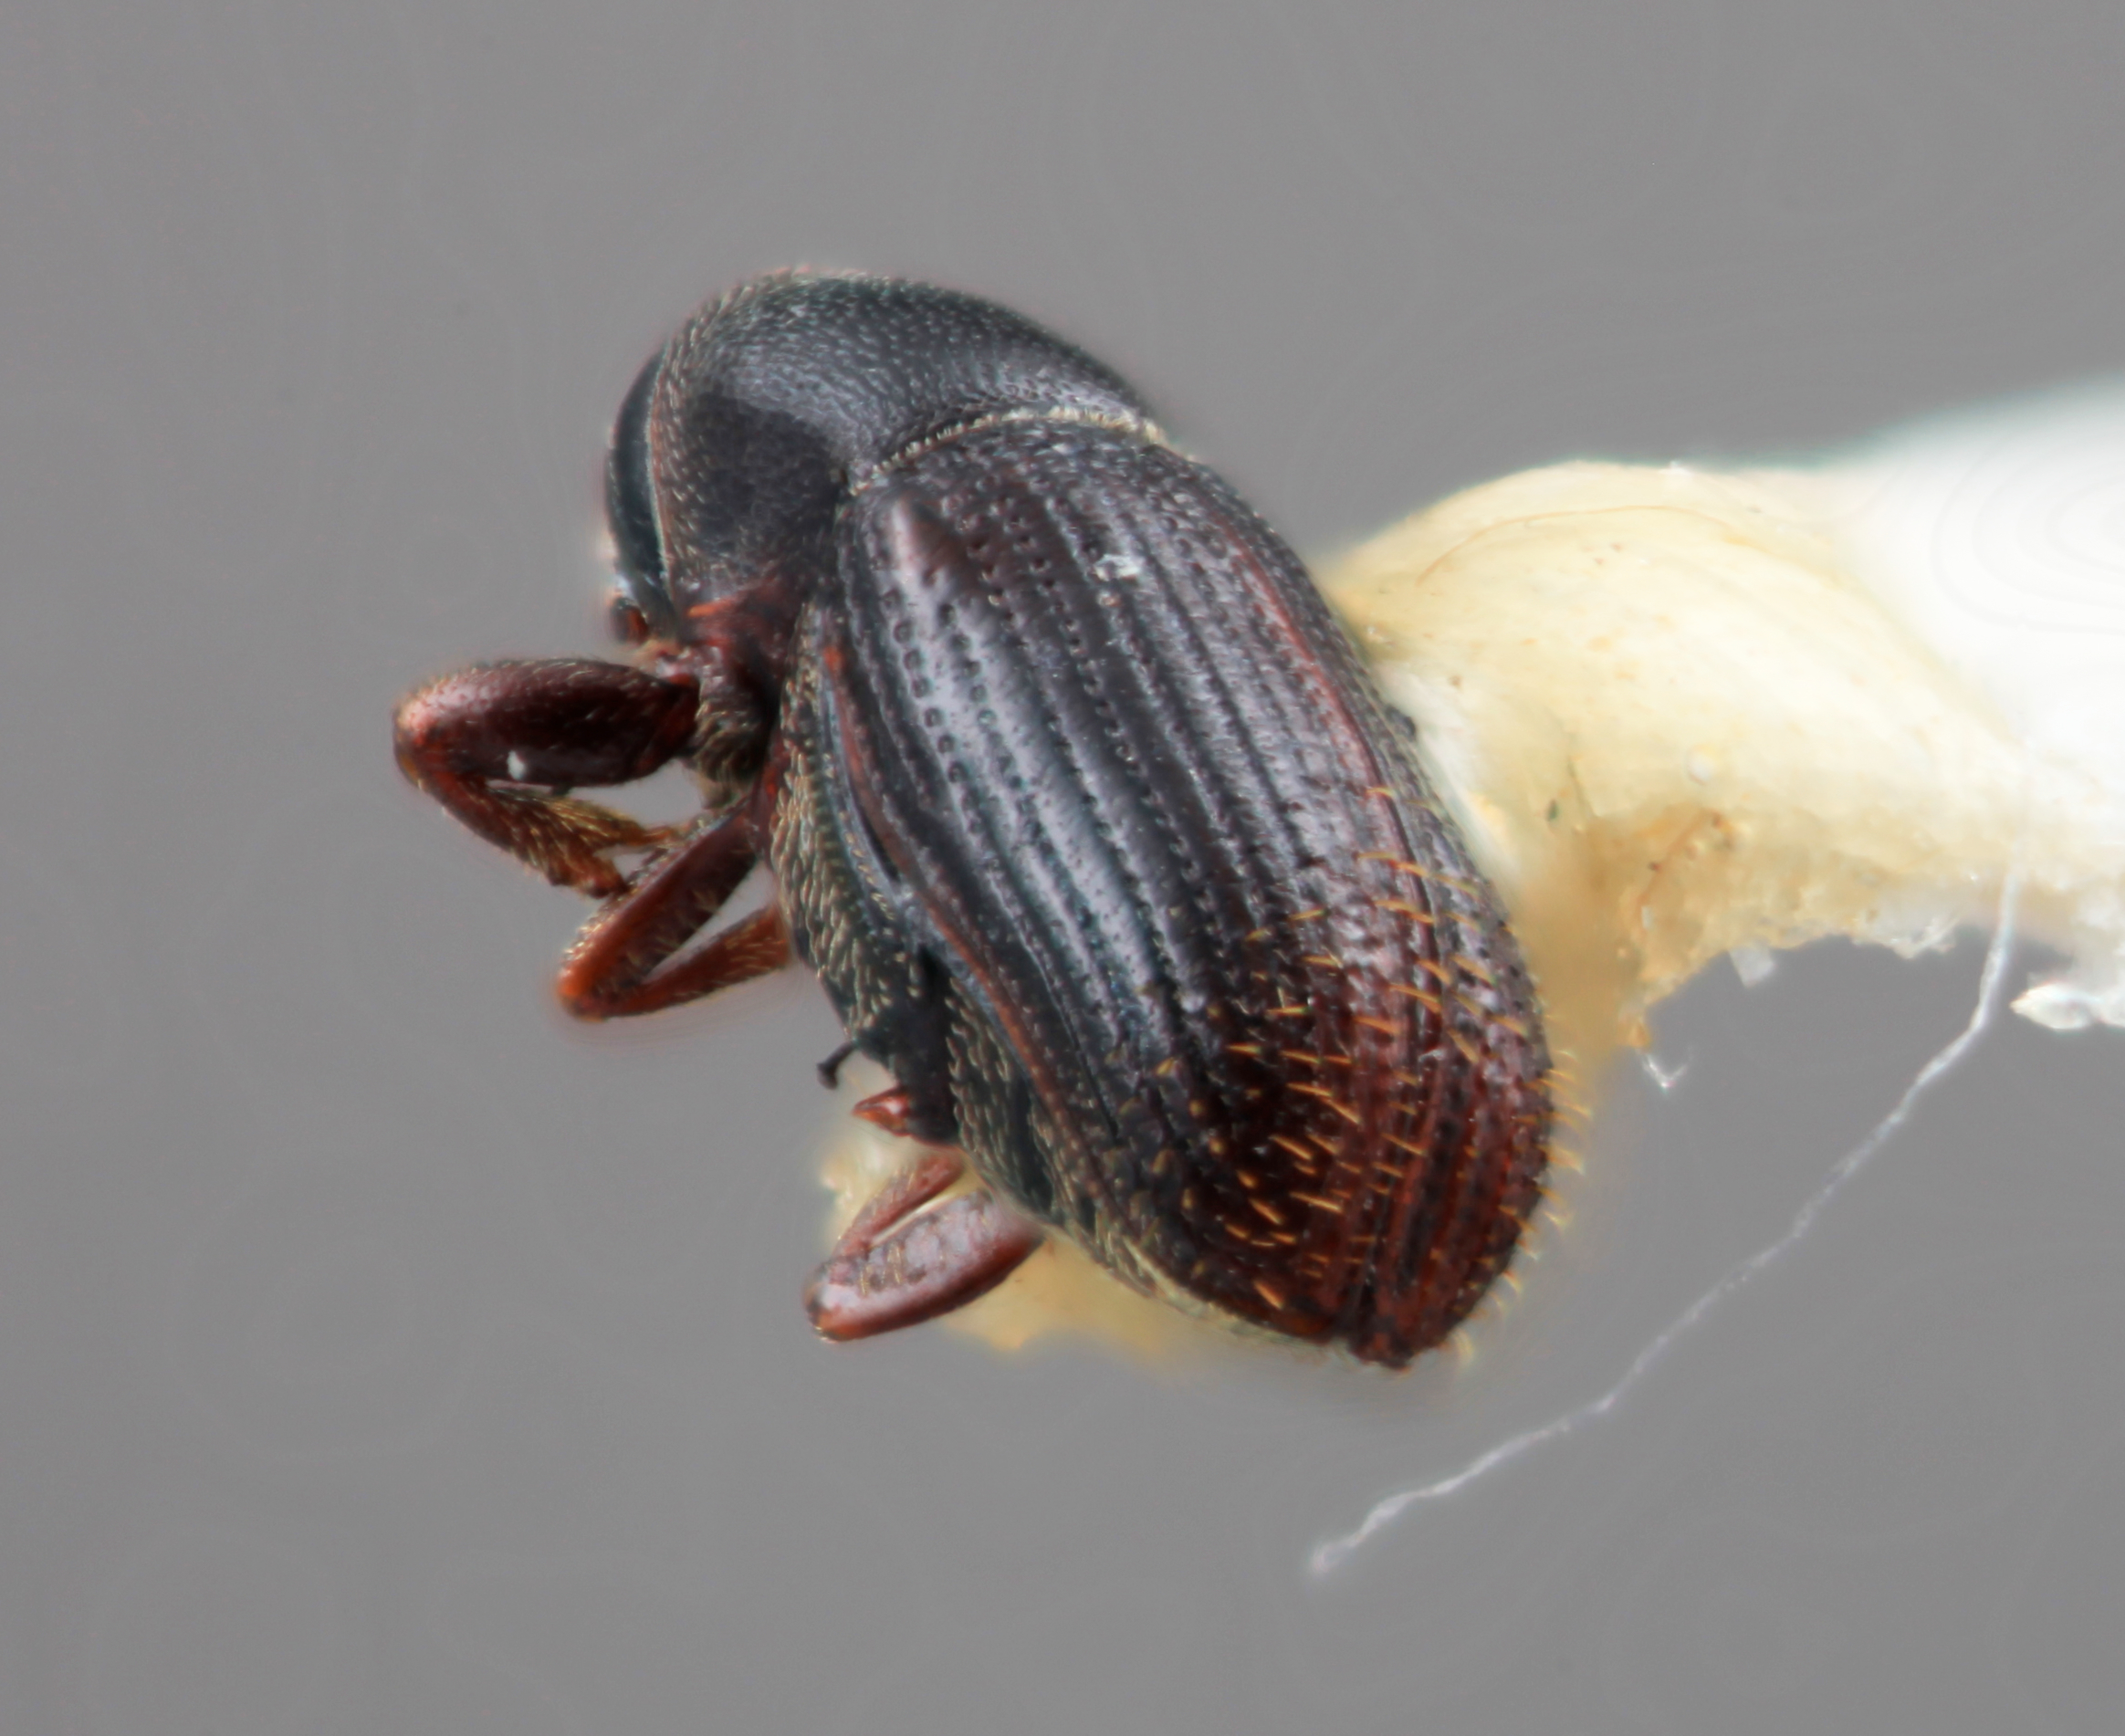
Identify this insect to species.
Cnesinus niger
